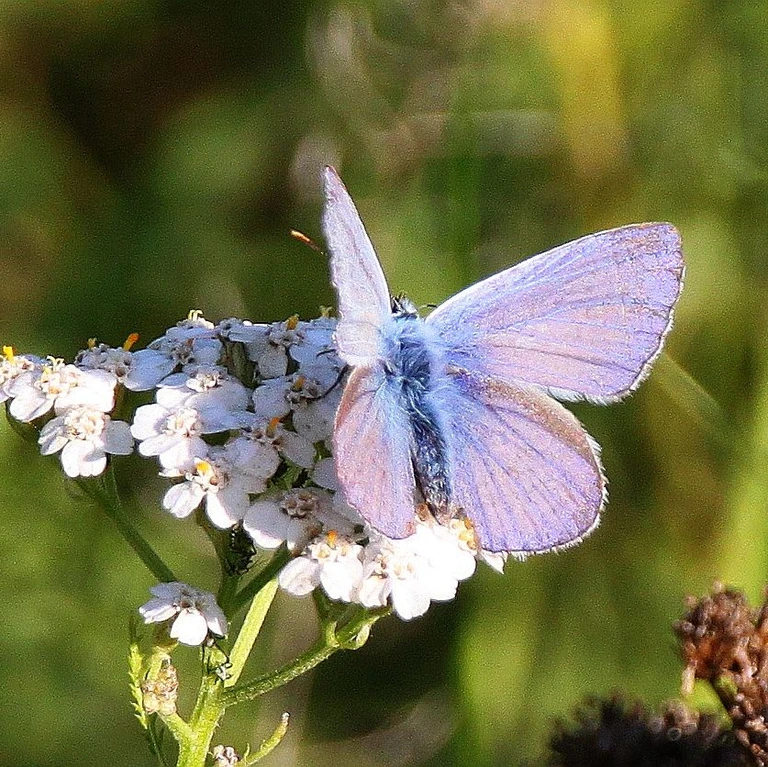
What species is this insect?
Polyommatus icarus
